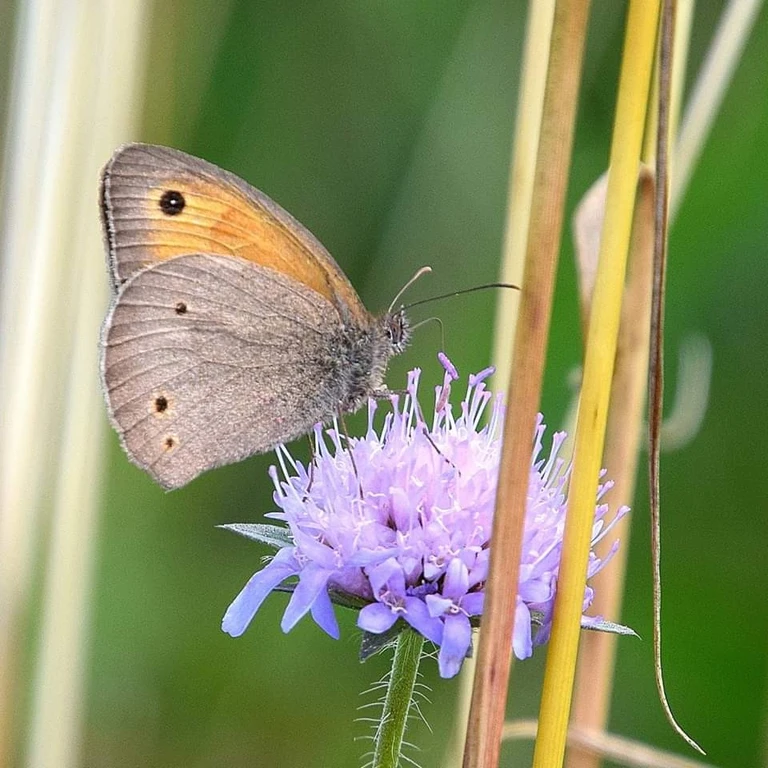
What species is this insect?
Maniola jurtina
